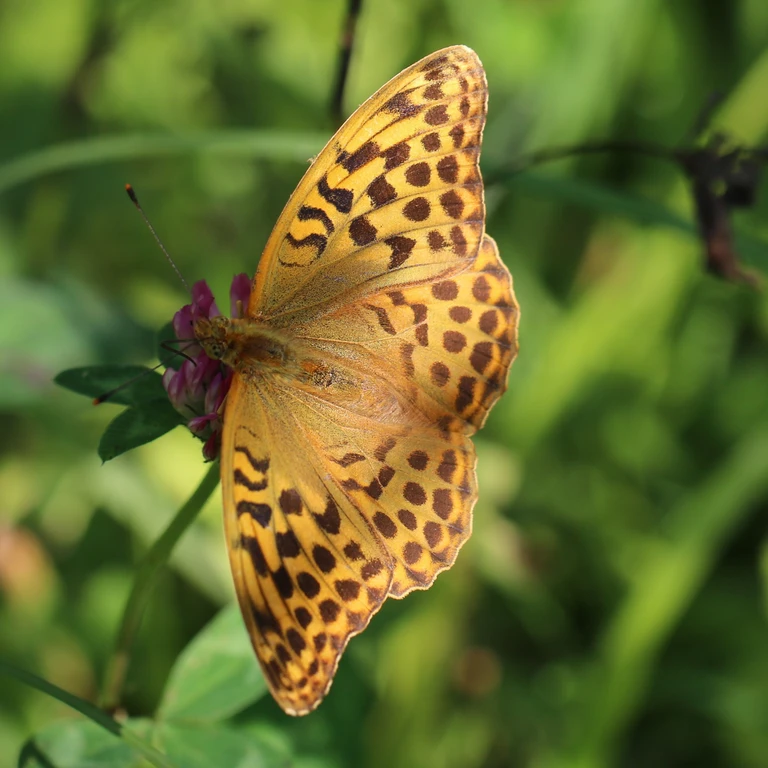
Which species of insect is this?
Argynnis paphia
